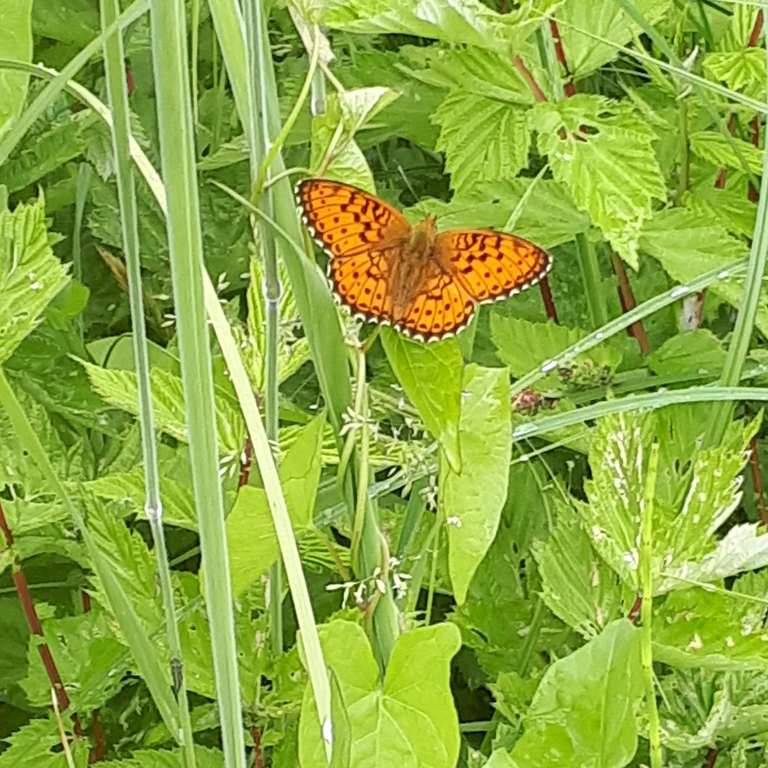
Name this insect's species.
Brenthis ino
